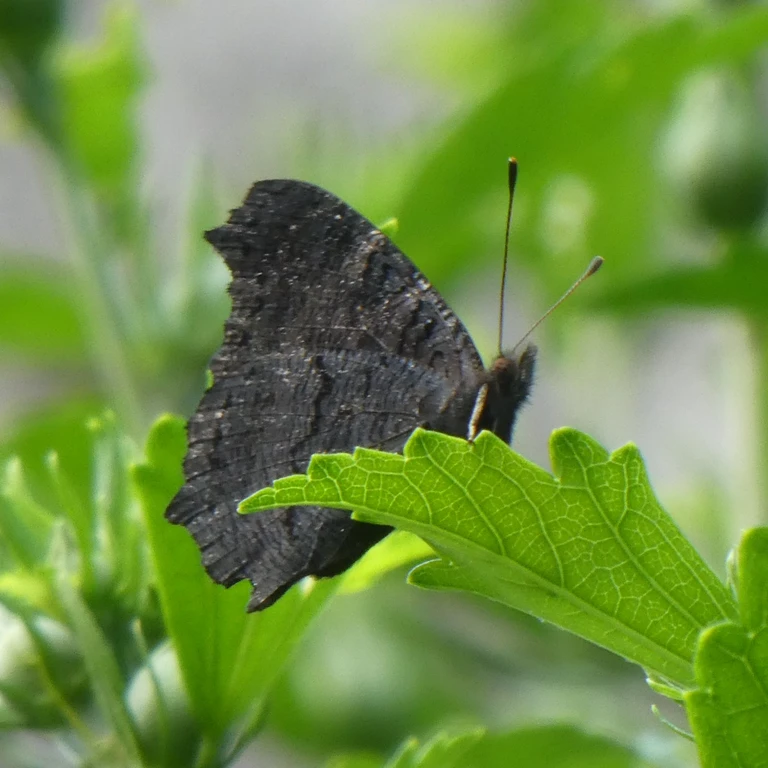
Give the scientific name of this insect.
Aglais io
